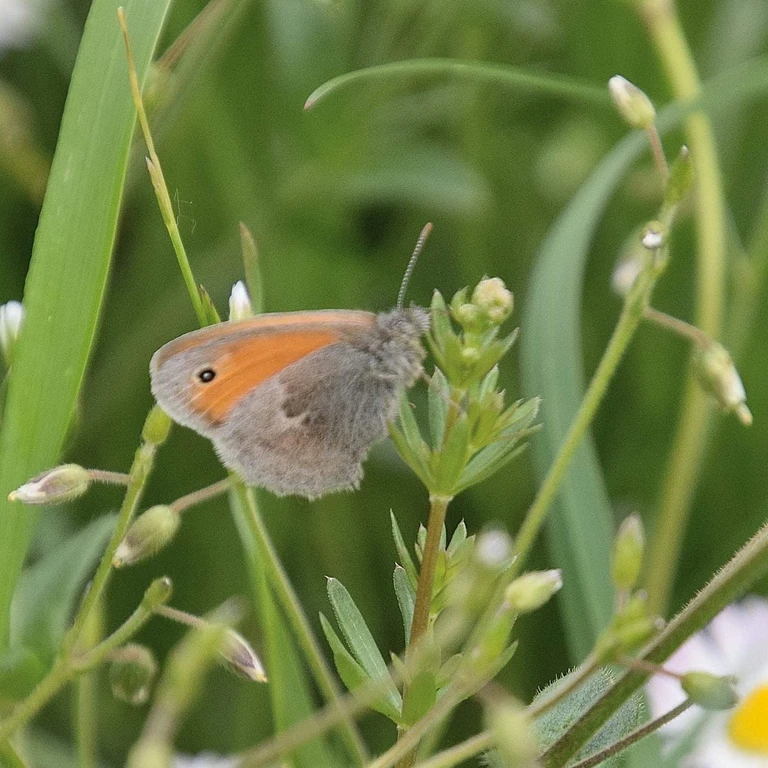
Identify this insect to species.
Coenonympha pamphilus
